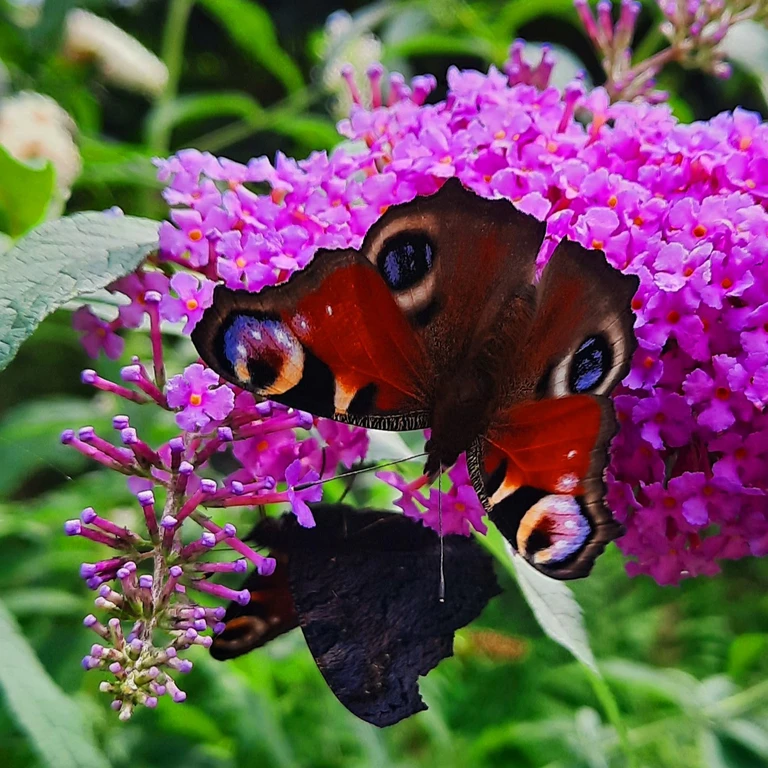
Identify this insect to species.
Aglais io
